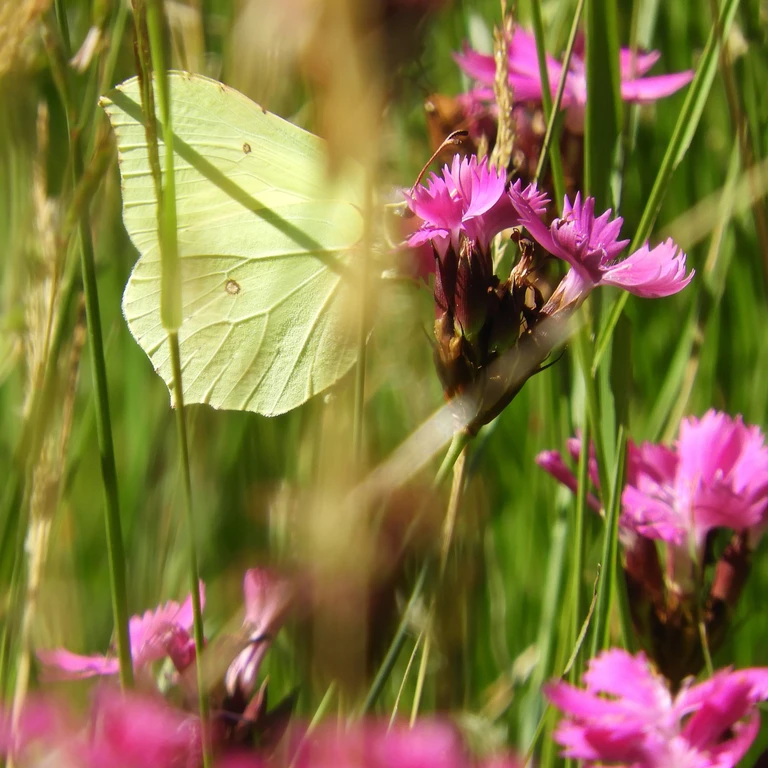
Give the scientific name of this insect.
Gonepteryx rhamni
